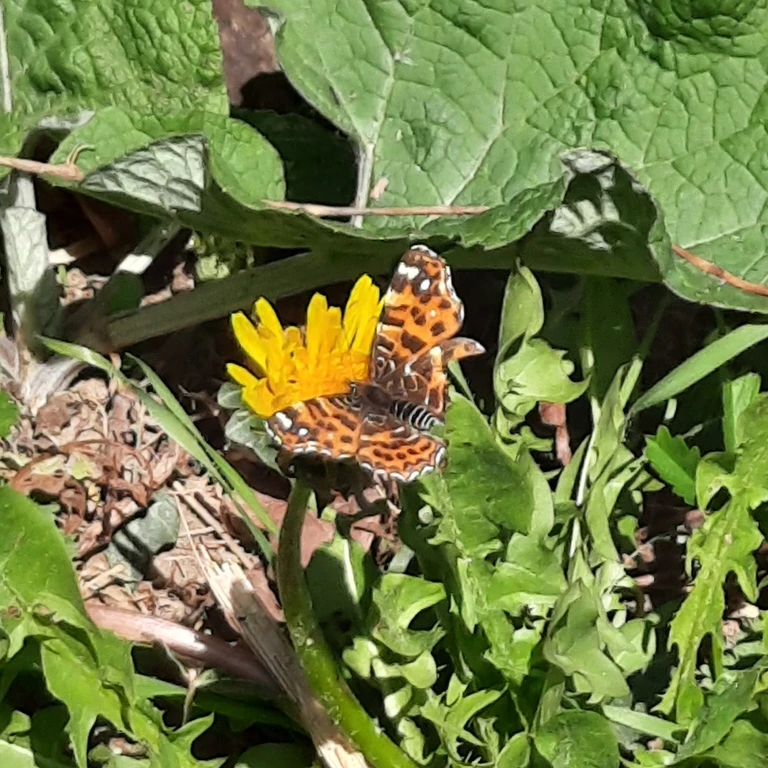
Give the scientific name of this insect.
Araschnia levana
